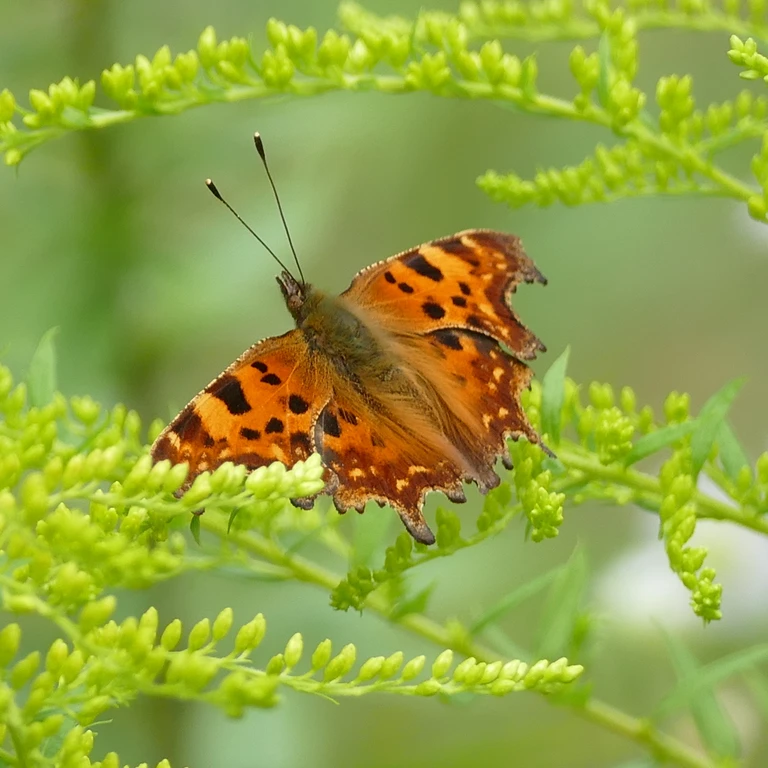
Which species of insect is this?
Polygonia c-album
